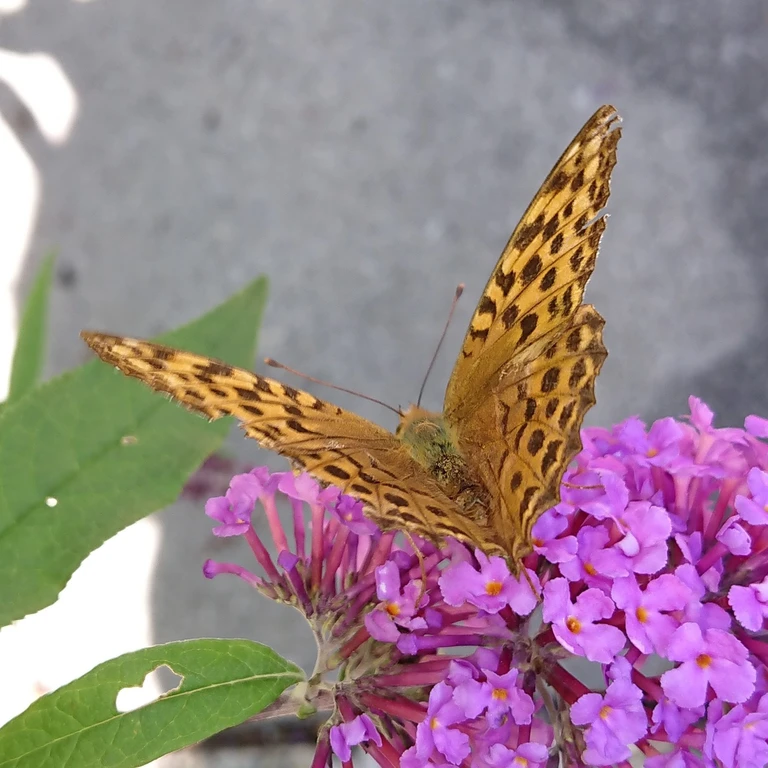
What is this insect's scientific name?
Argynnis paphia
